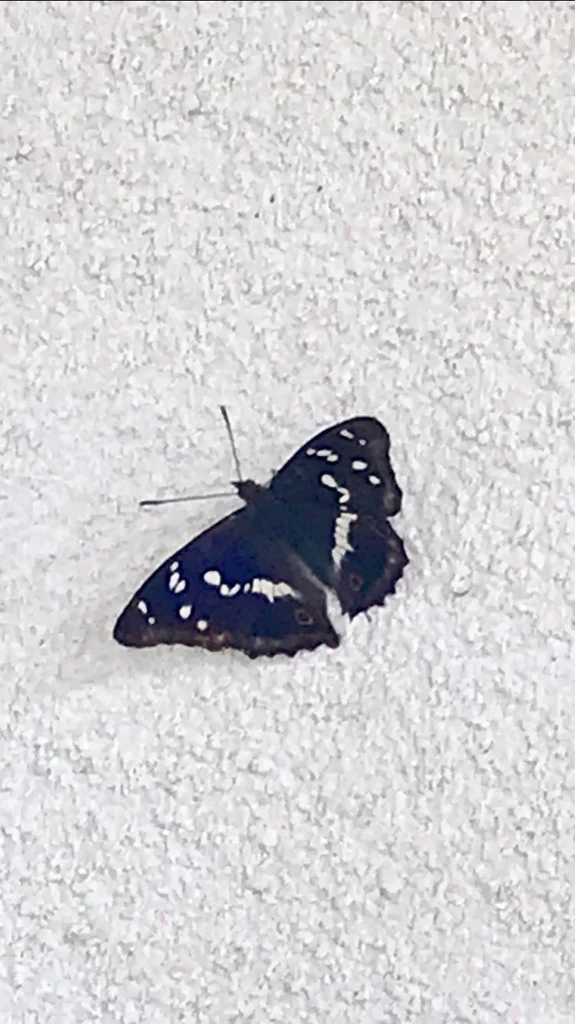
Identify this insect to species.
Apatura iris
